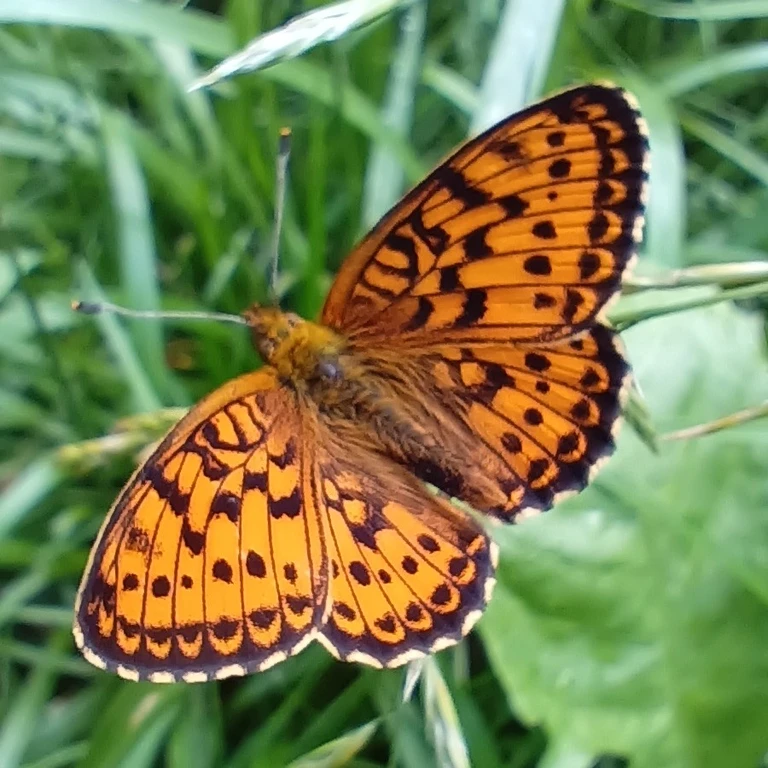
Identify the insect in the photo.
Brenthis ino
